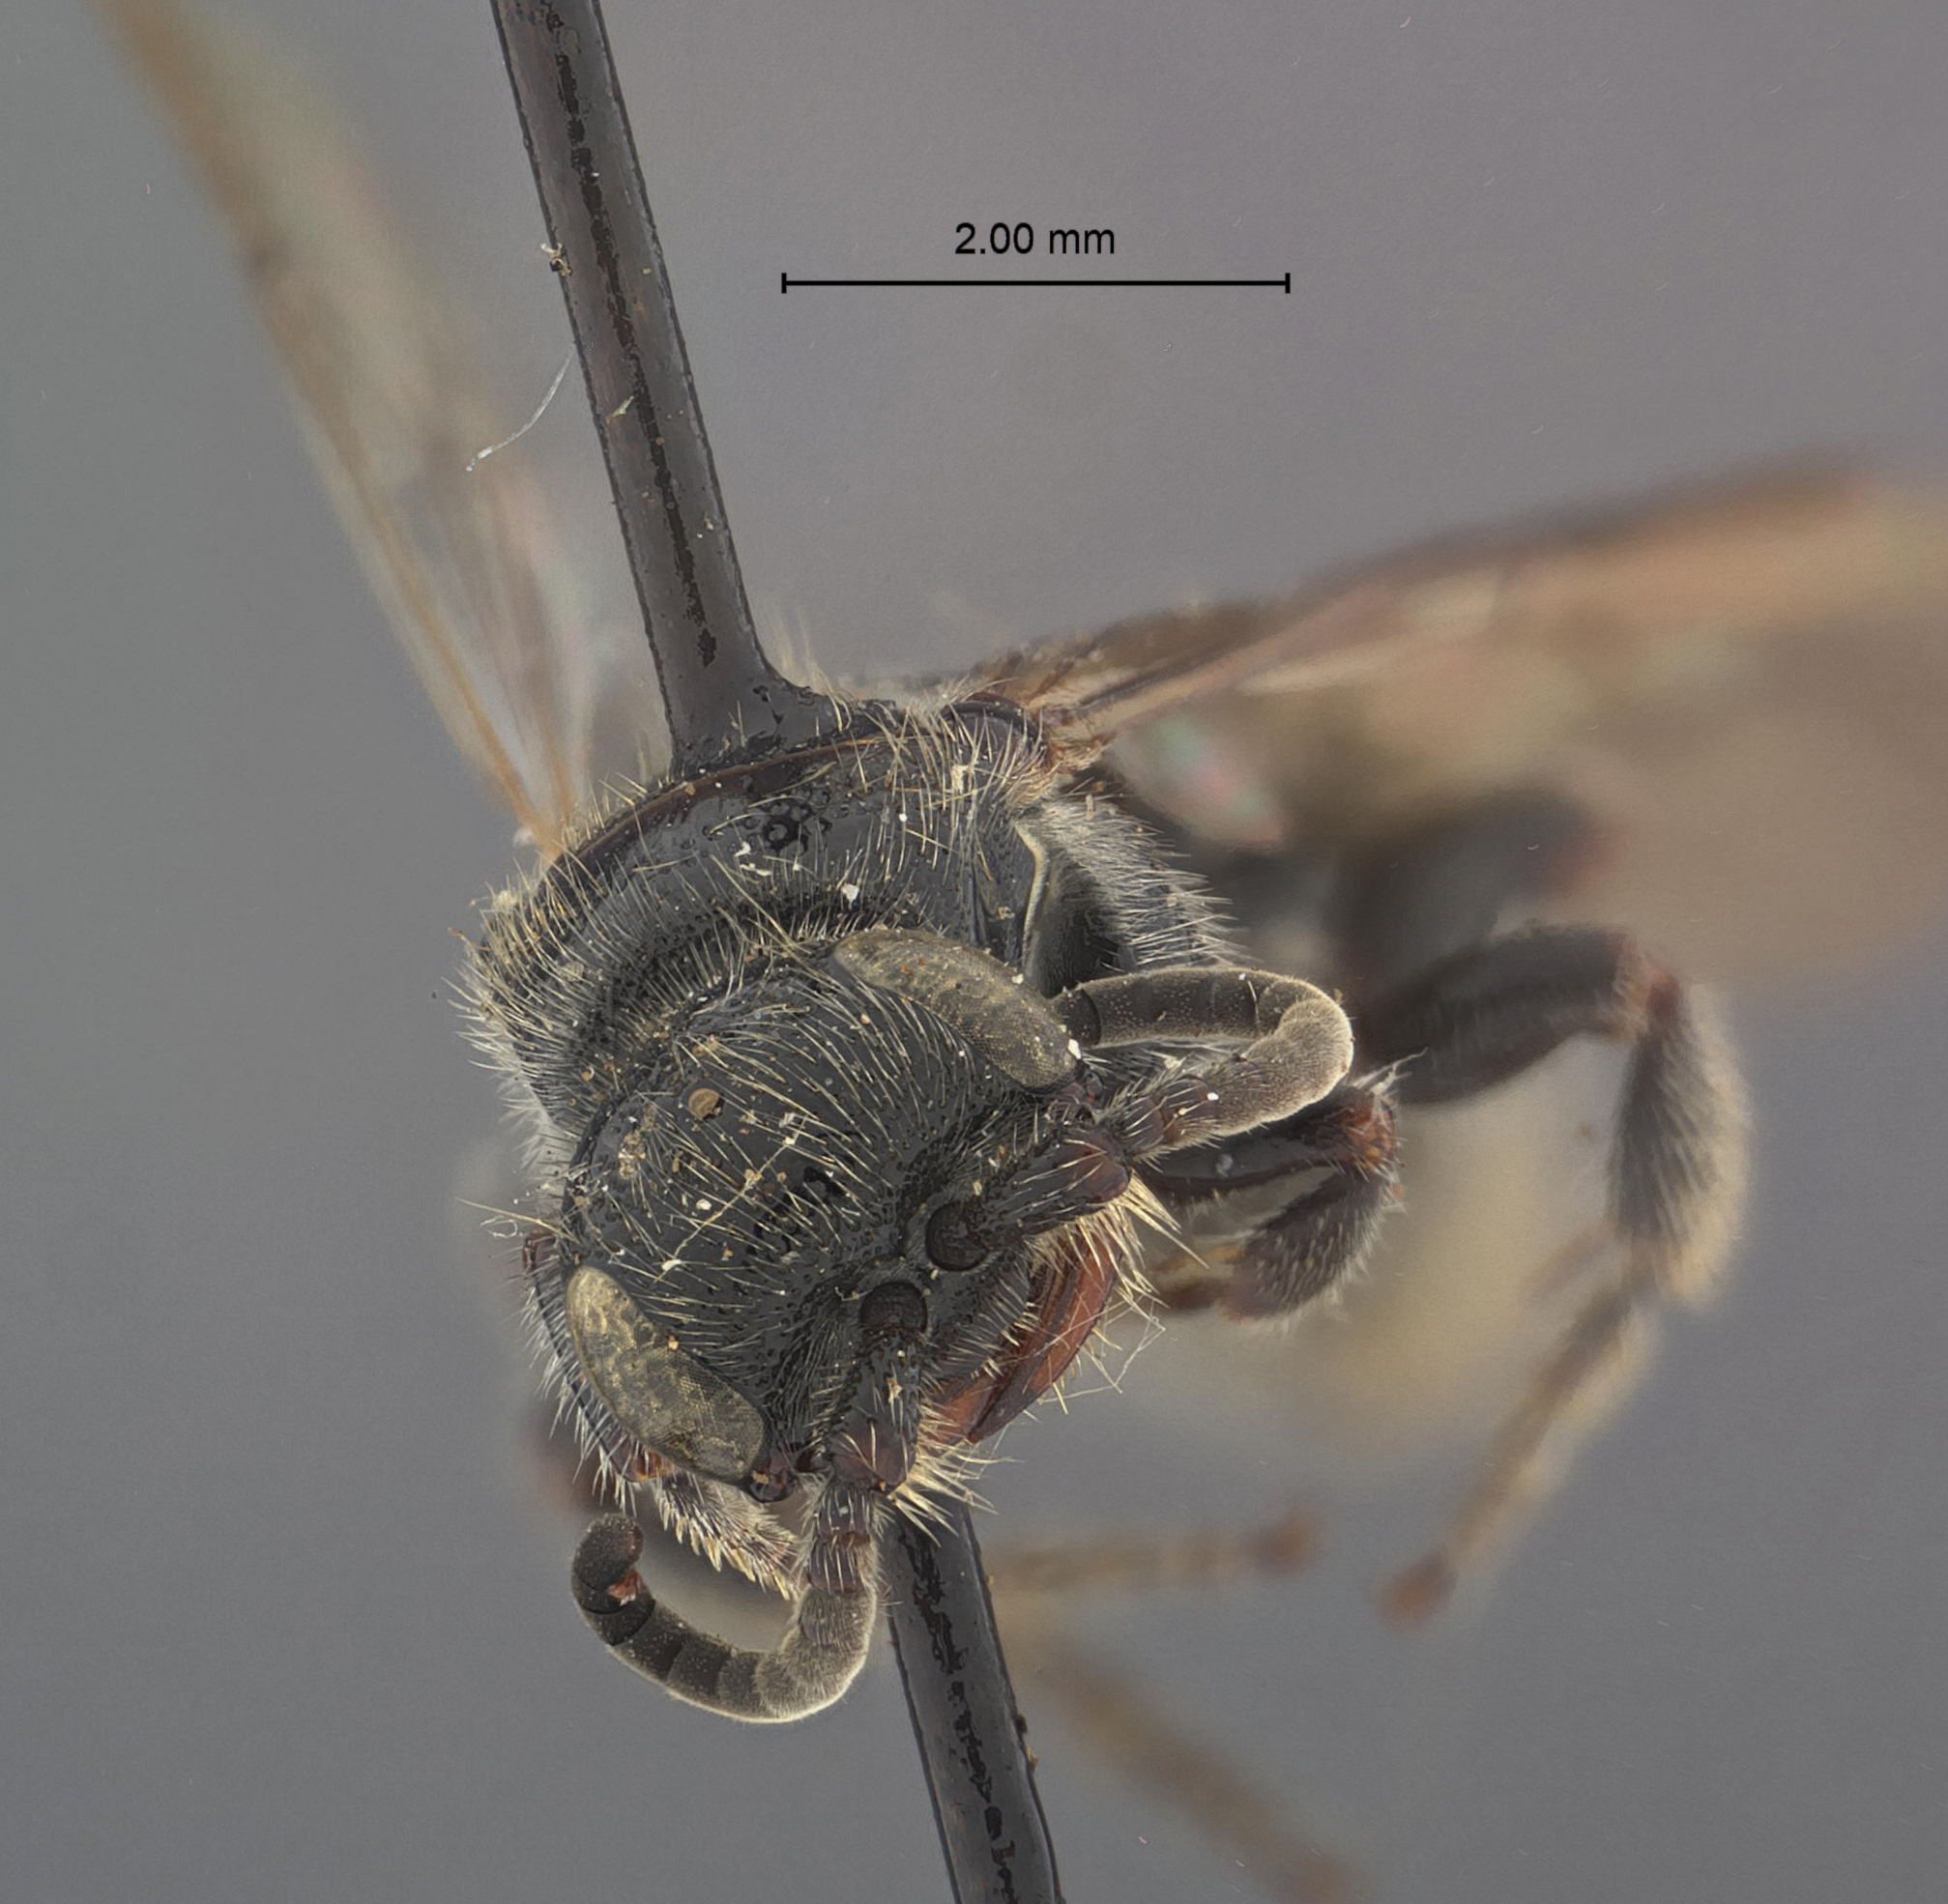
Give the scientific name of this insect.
Tiphia vernalis
